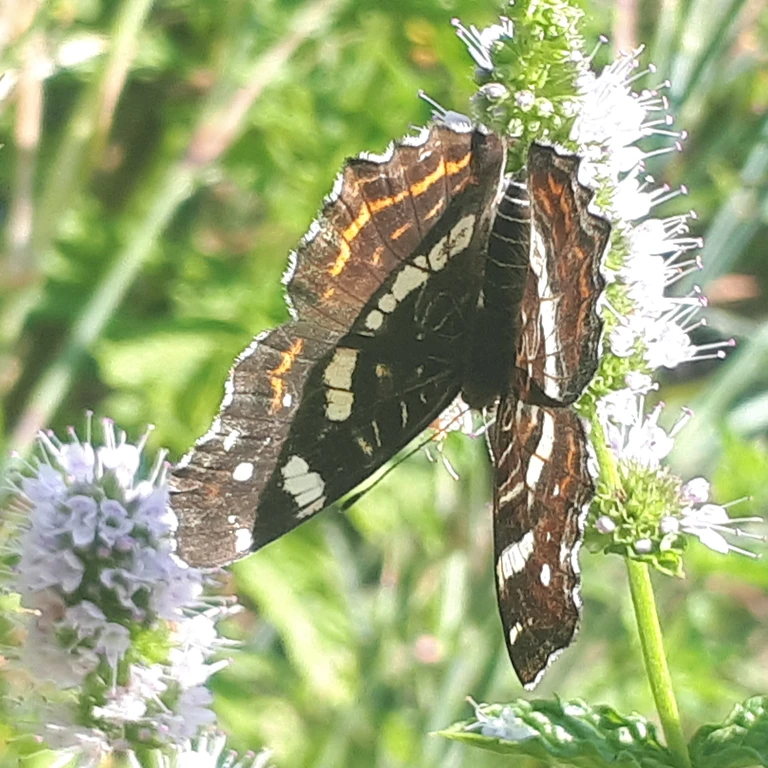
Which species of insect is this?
Araschnia levana
